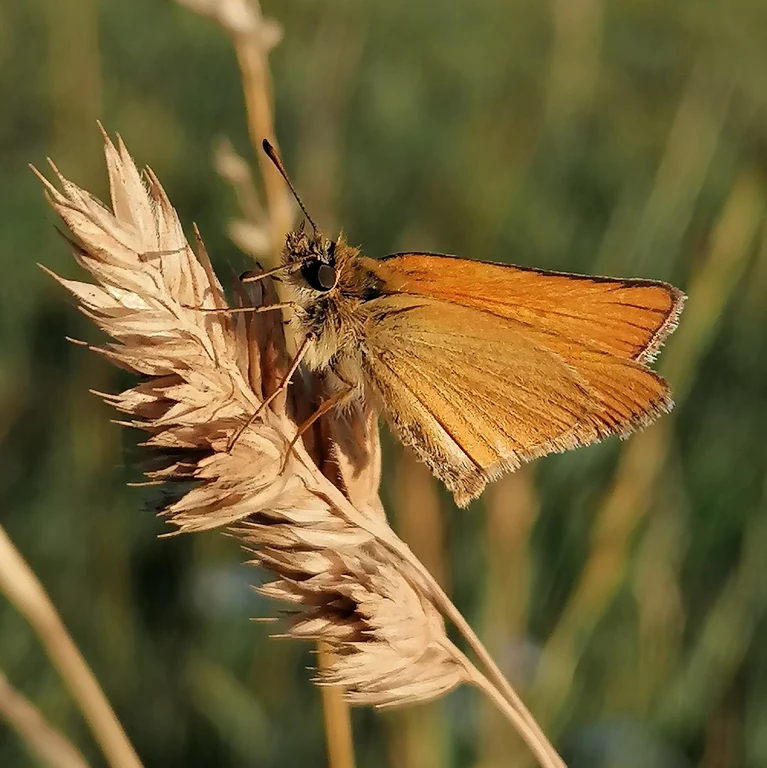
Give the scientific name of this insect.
Thymelicus lineola
